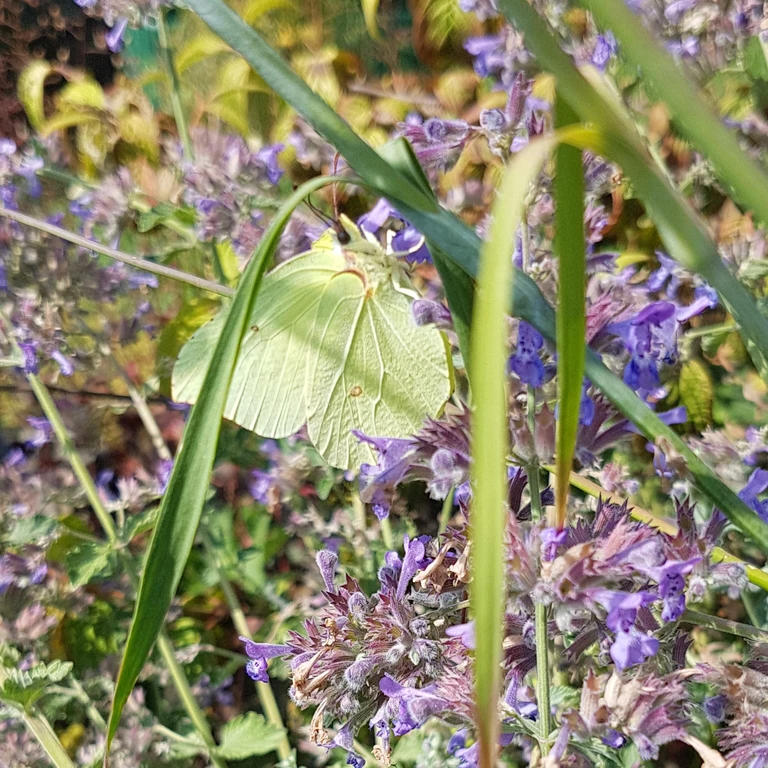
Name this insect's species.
Gonepteryx rhamni
